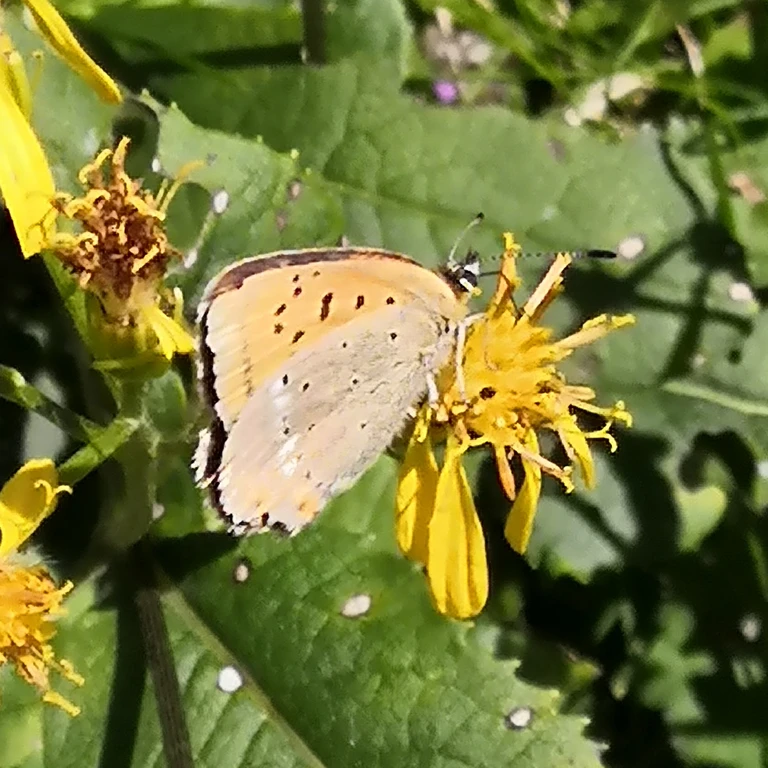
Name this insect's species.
Lycaena virgaureae
